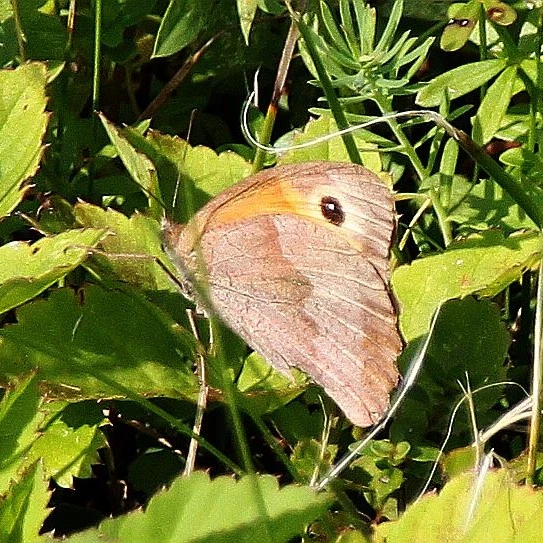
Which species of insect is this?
Maniola jurtina
